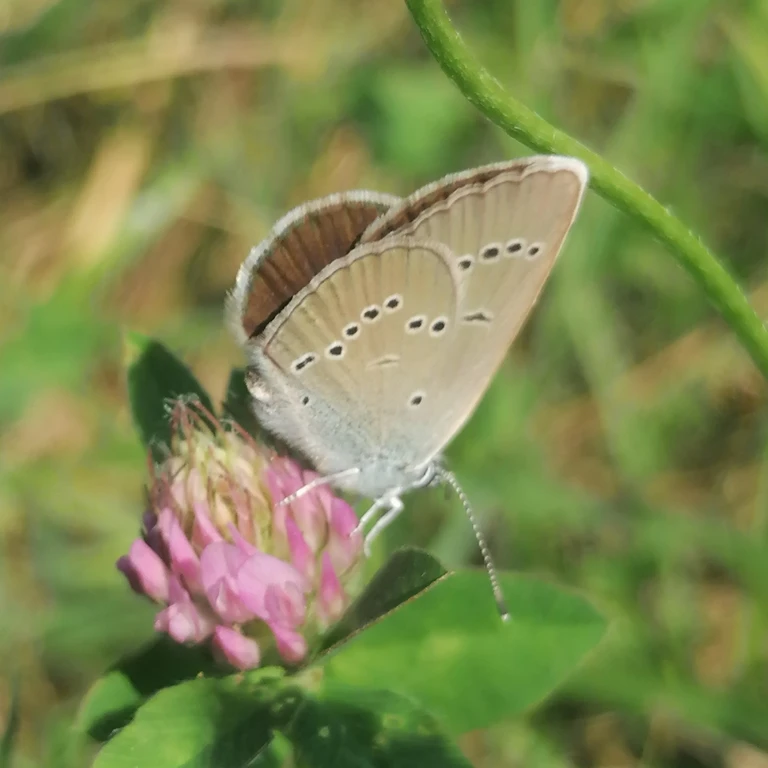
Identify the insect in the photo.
Cyaniris semiargus
